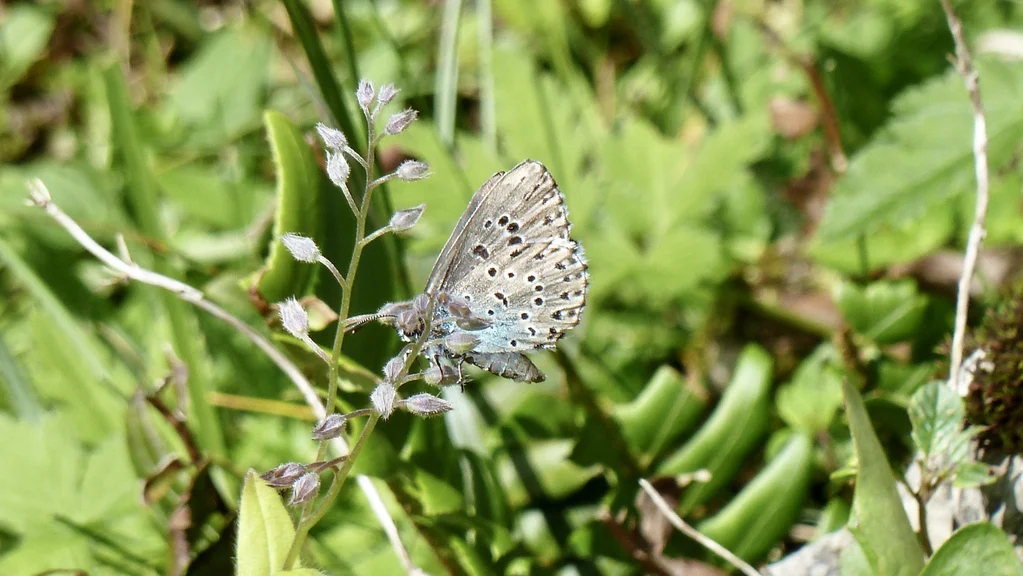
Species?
Phengaris arion (also Maculinea arion)
